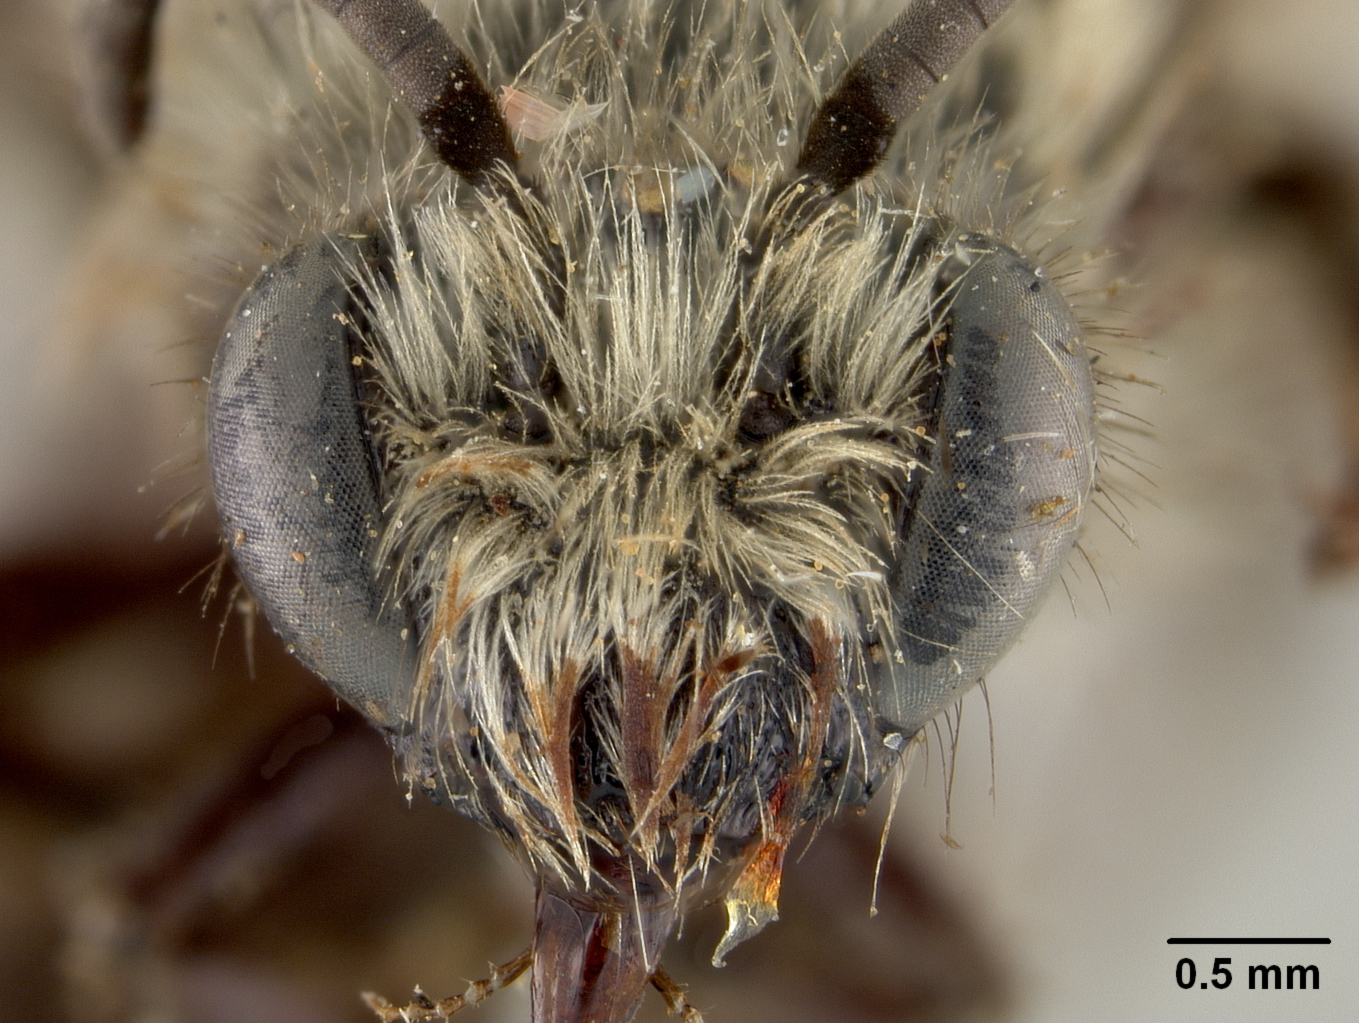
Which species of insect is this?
Colletes pascoensis
